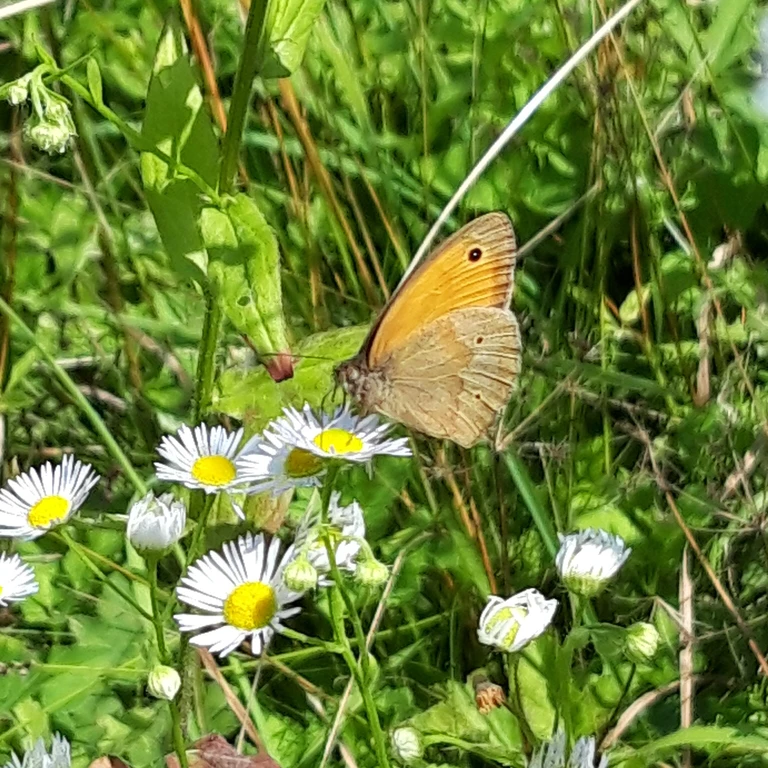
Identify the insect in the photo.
Maniola jurtina
